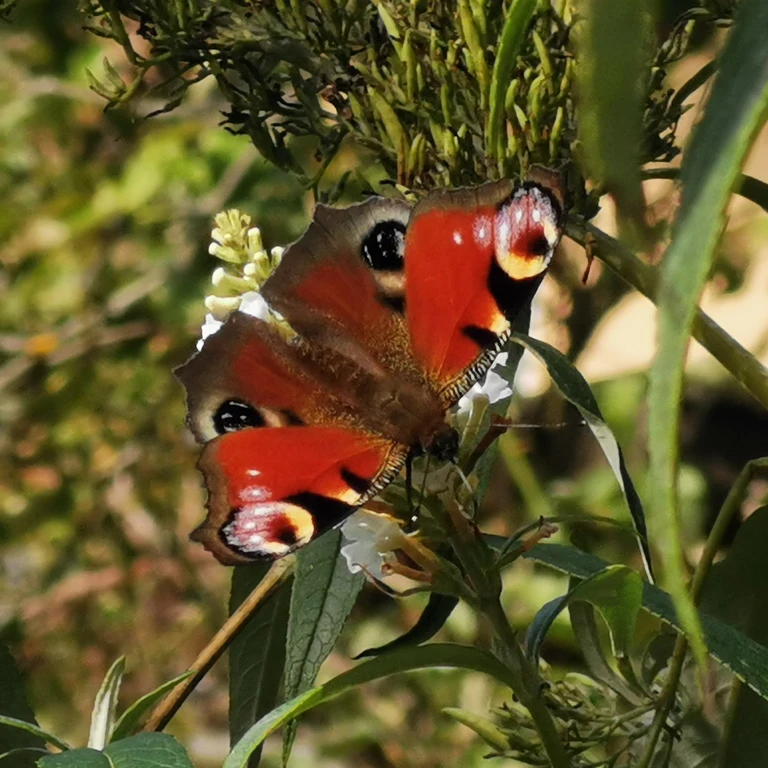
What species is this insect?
Aglais io
